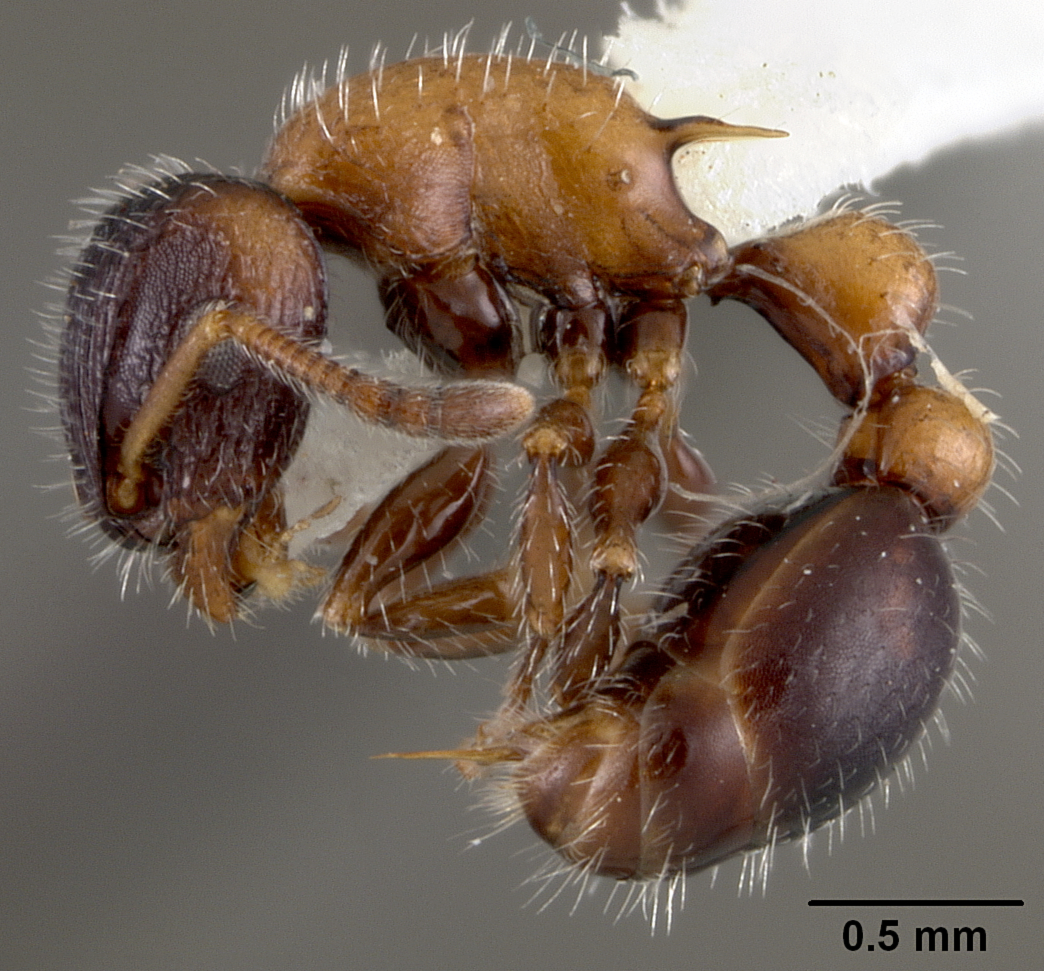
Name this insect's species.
Romblonella townesi
